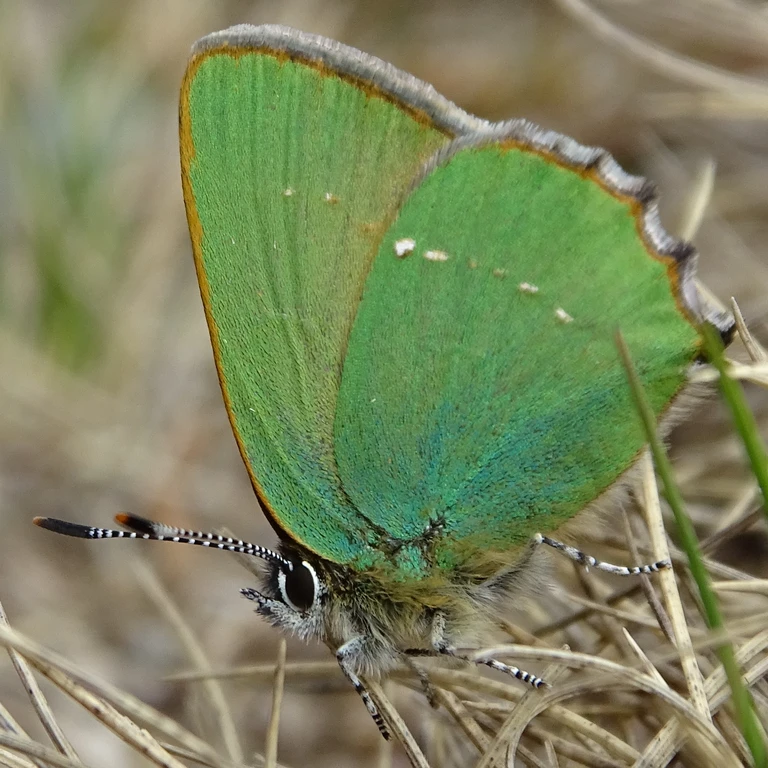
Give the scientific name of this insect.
Callophrys rubi
